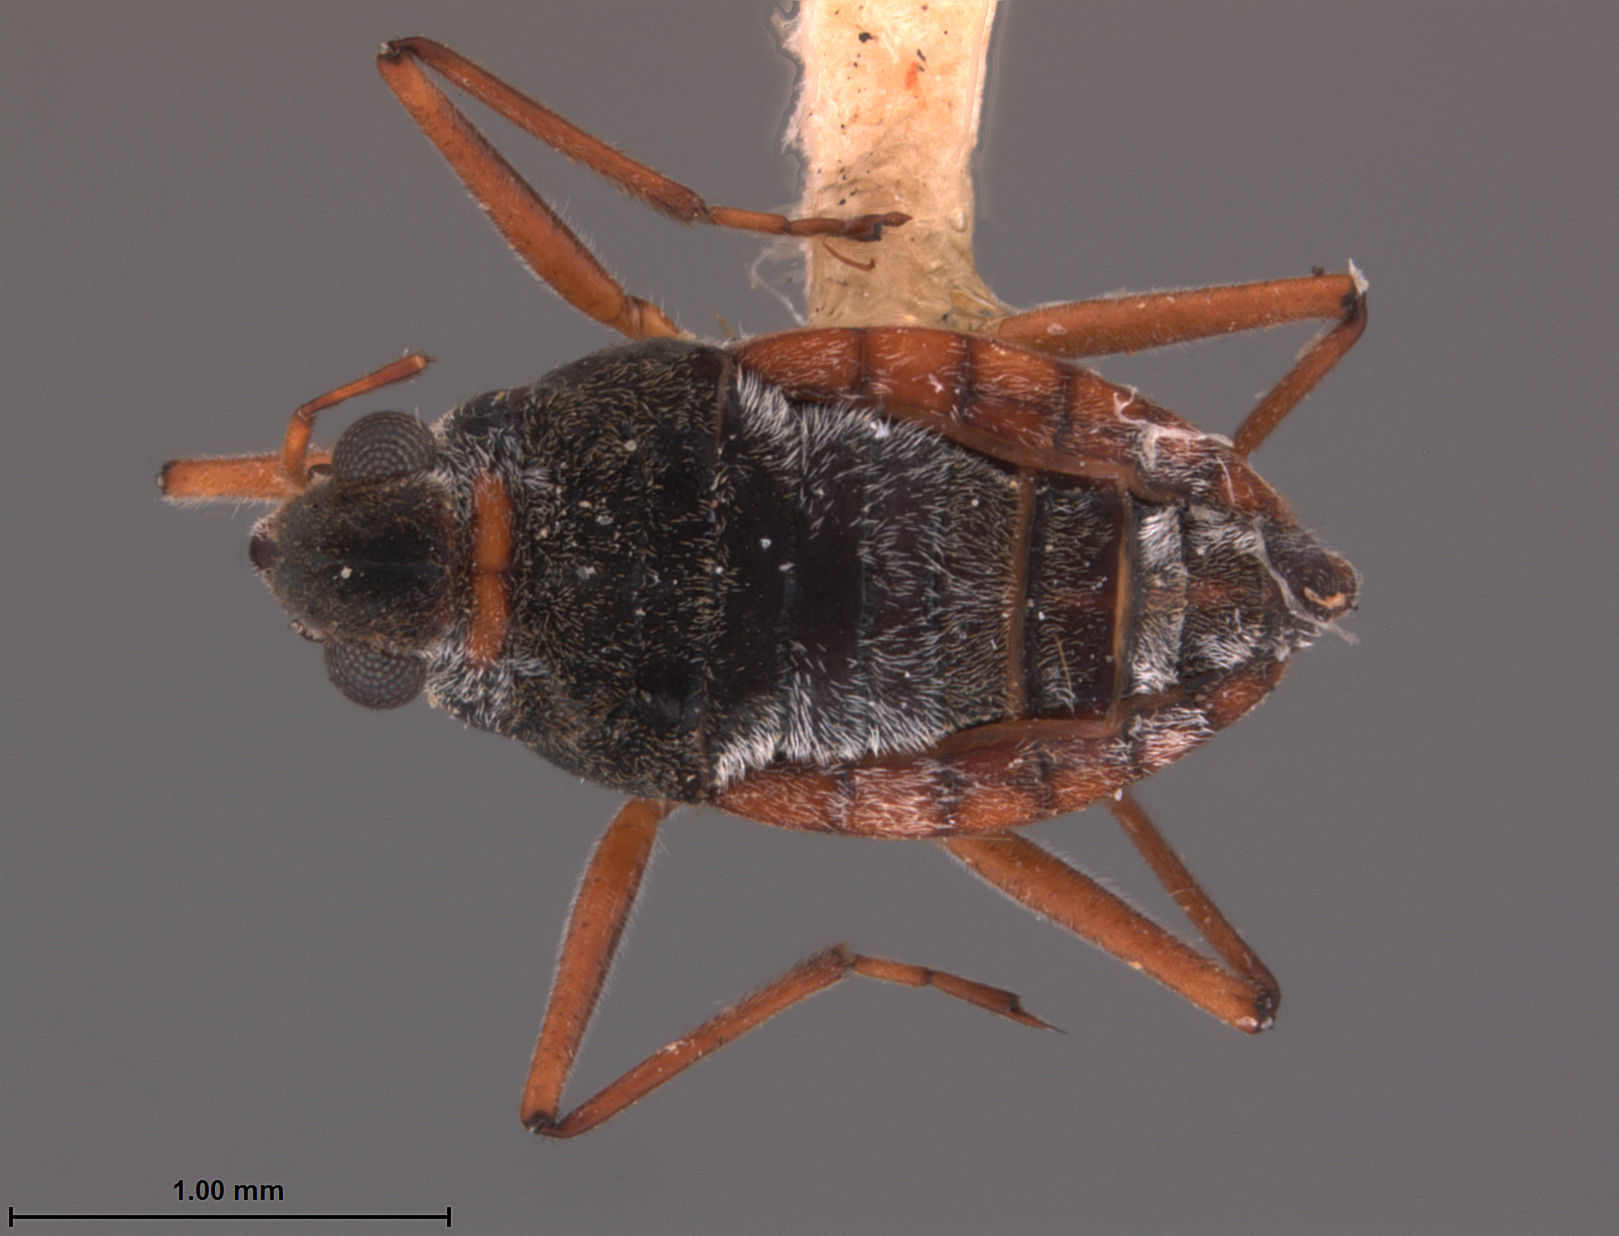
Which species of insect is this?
Microvelia cinchonana
